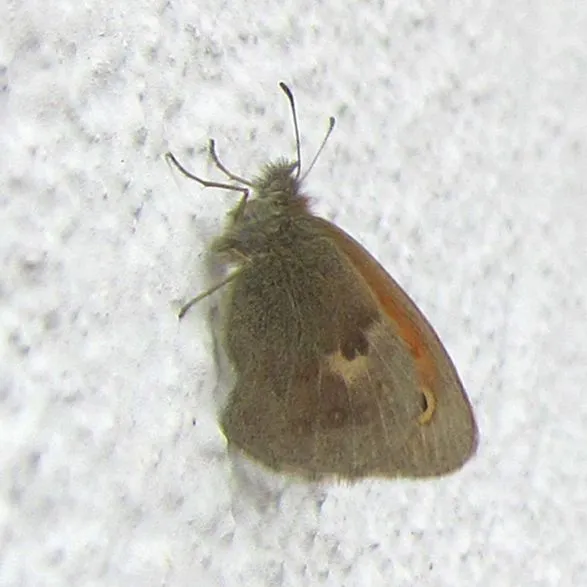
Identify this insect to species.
Coenonympha pamphilus
